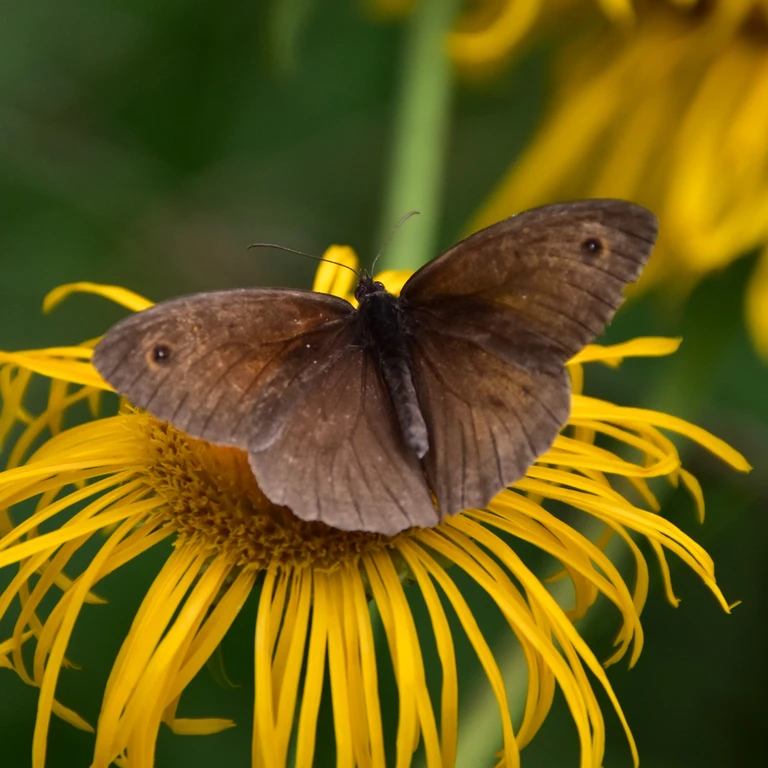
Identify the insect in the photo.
Maniola jurtina
